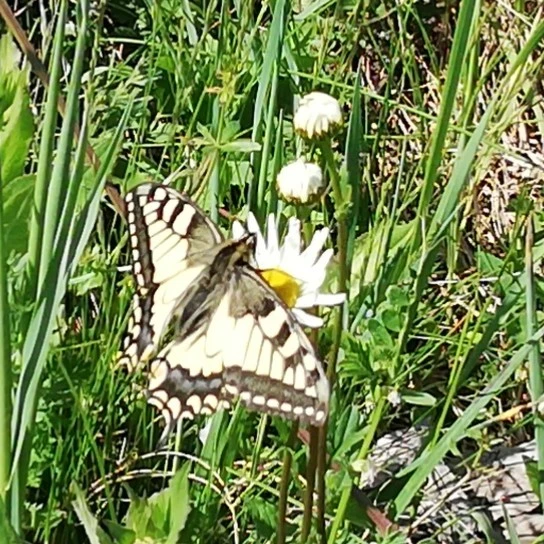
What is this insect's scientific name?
Papilio machaon
